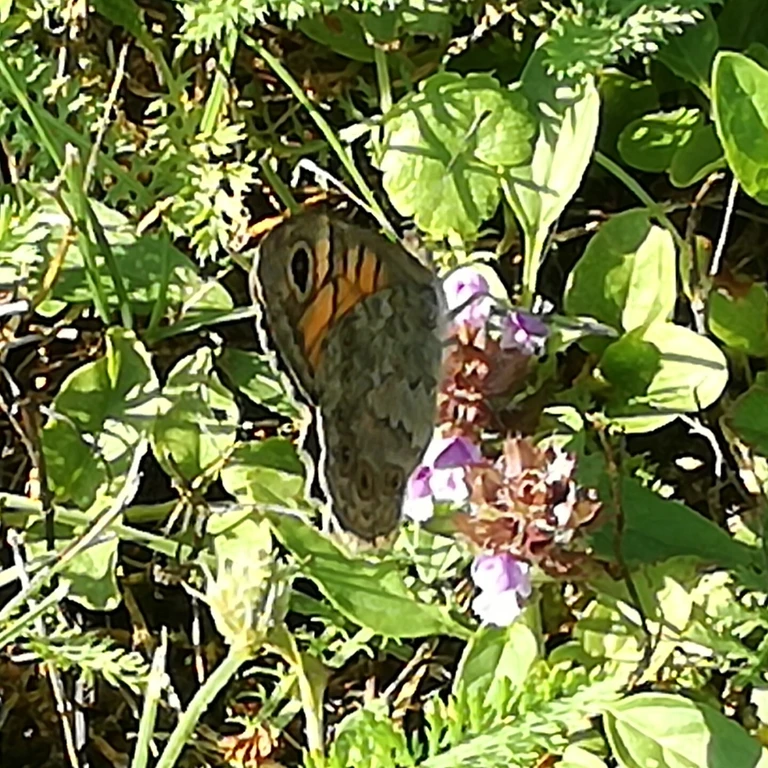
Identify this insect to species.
Lasiommata megera (also Pararge megera)
